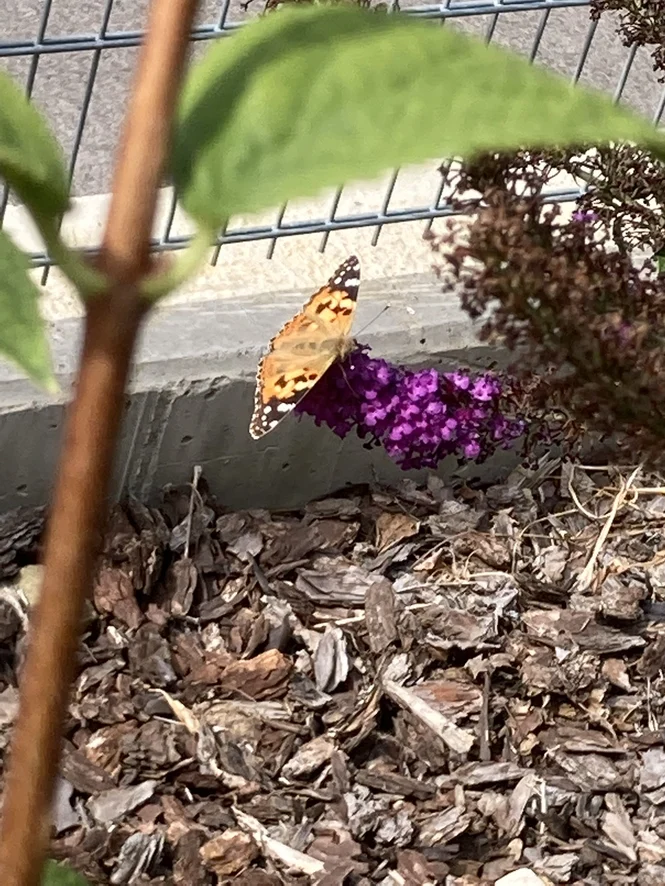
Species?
Vanessa cardui
